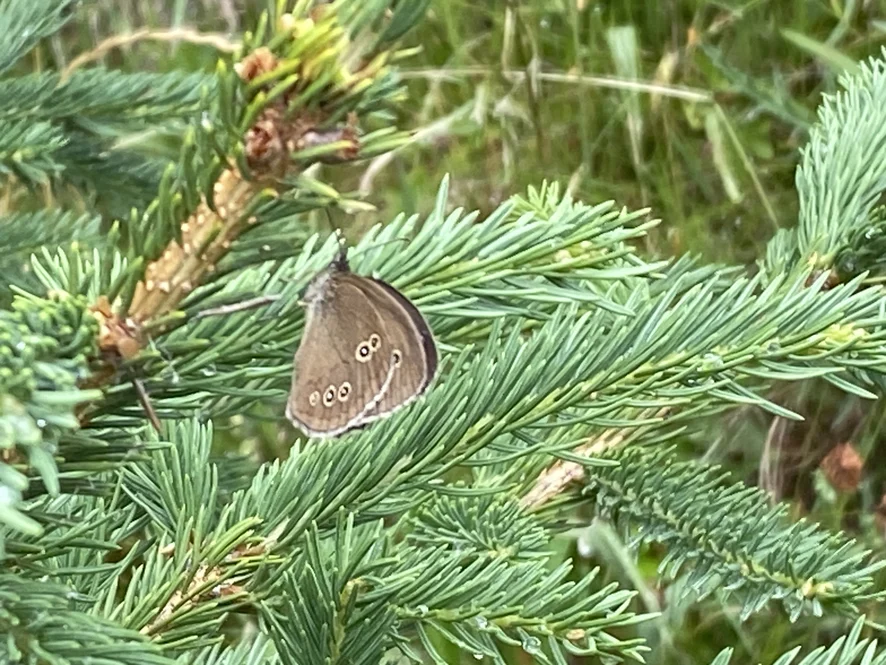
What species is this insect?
Aphantopus hyperantus
